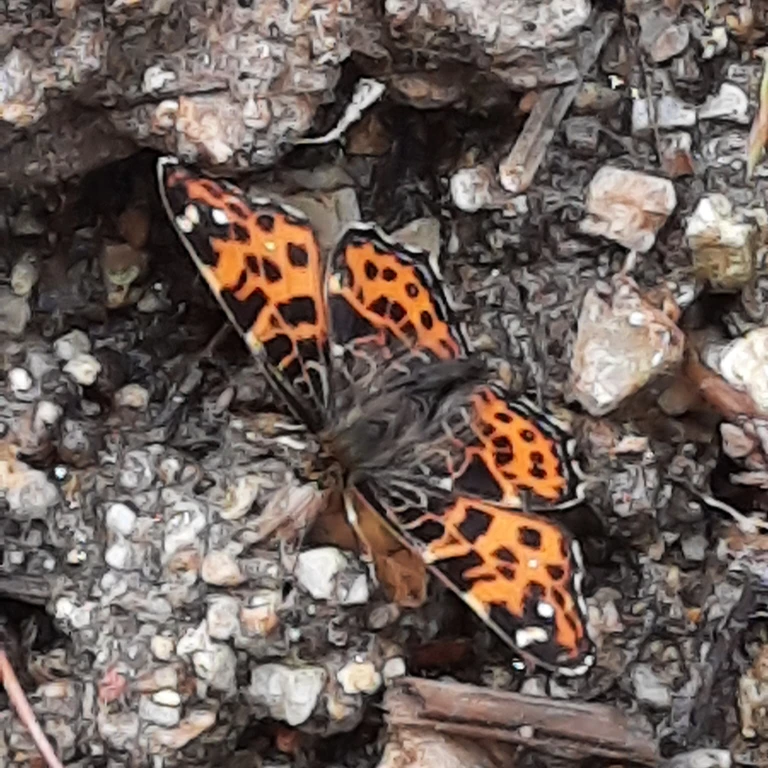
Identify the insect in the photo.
Araschnia levana
